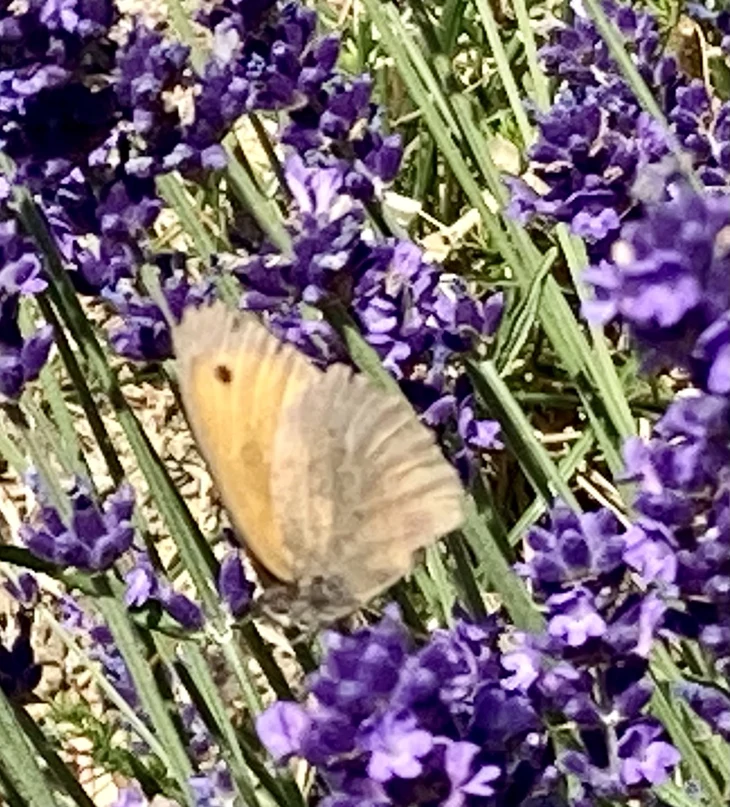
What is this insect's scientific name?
Maniola jurtina
